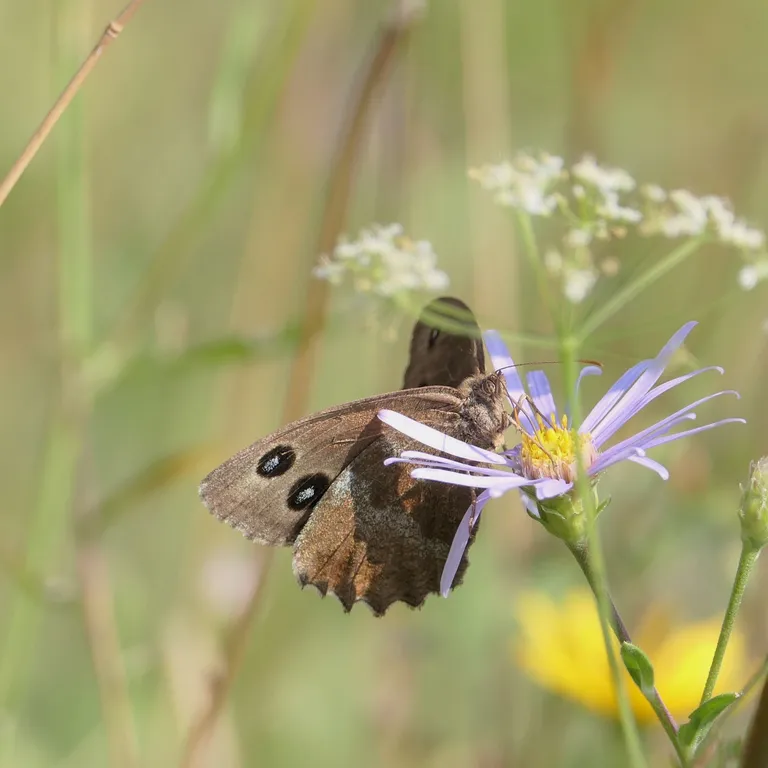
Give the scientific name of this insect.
Minois dryas
